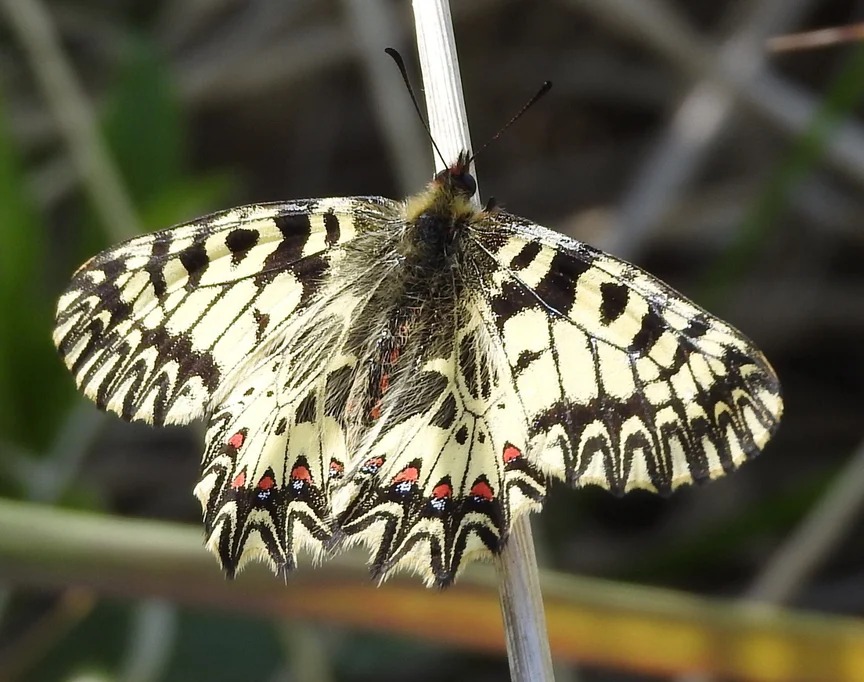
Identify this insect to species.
Zerynthia polyxena
